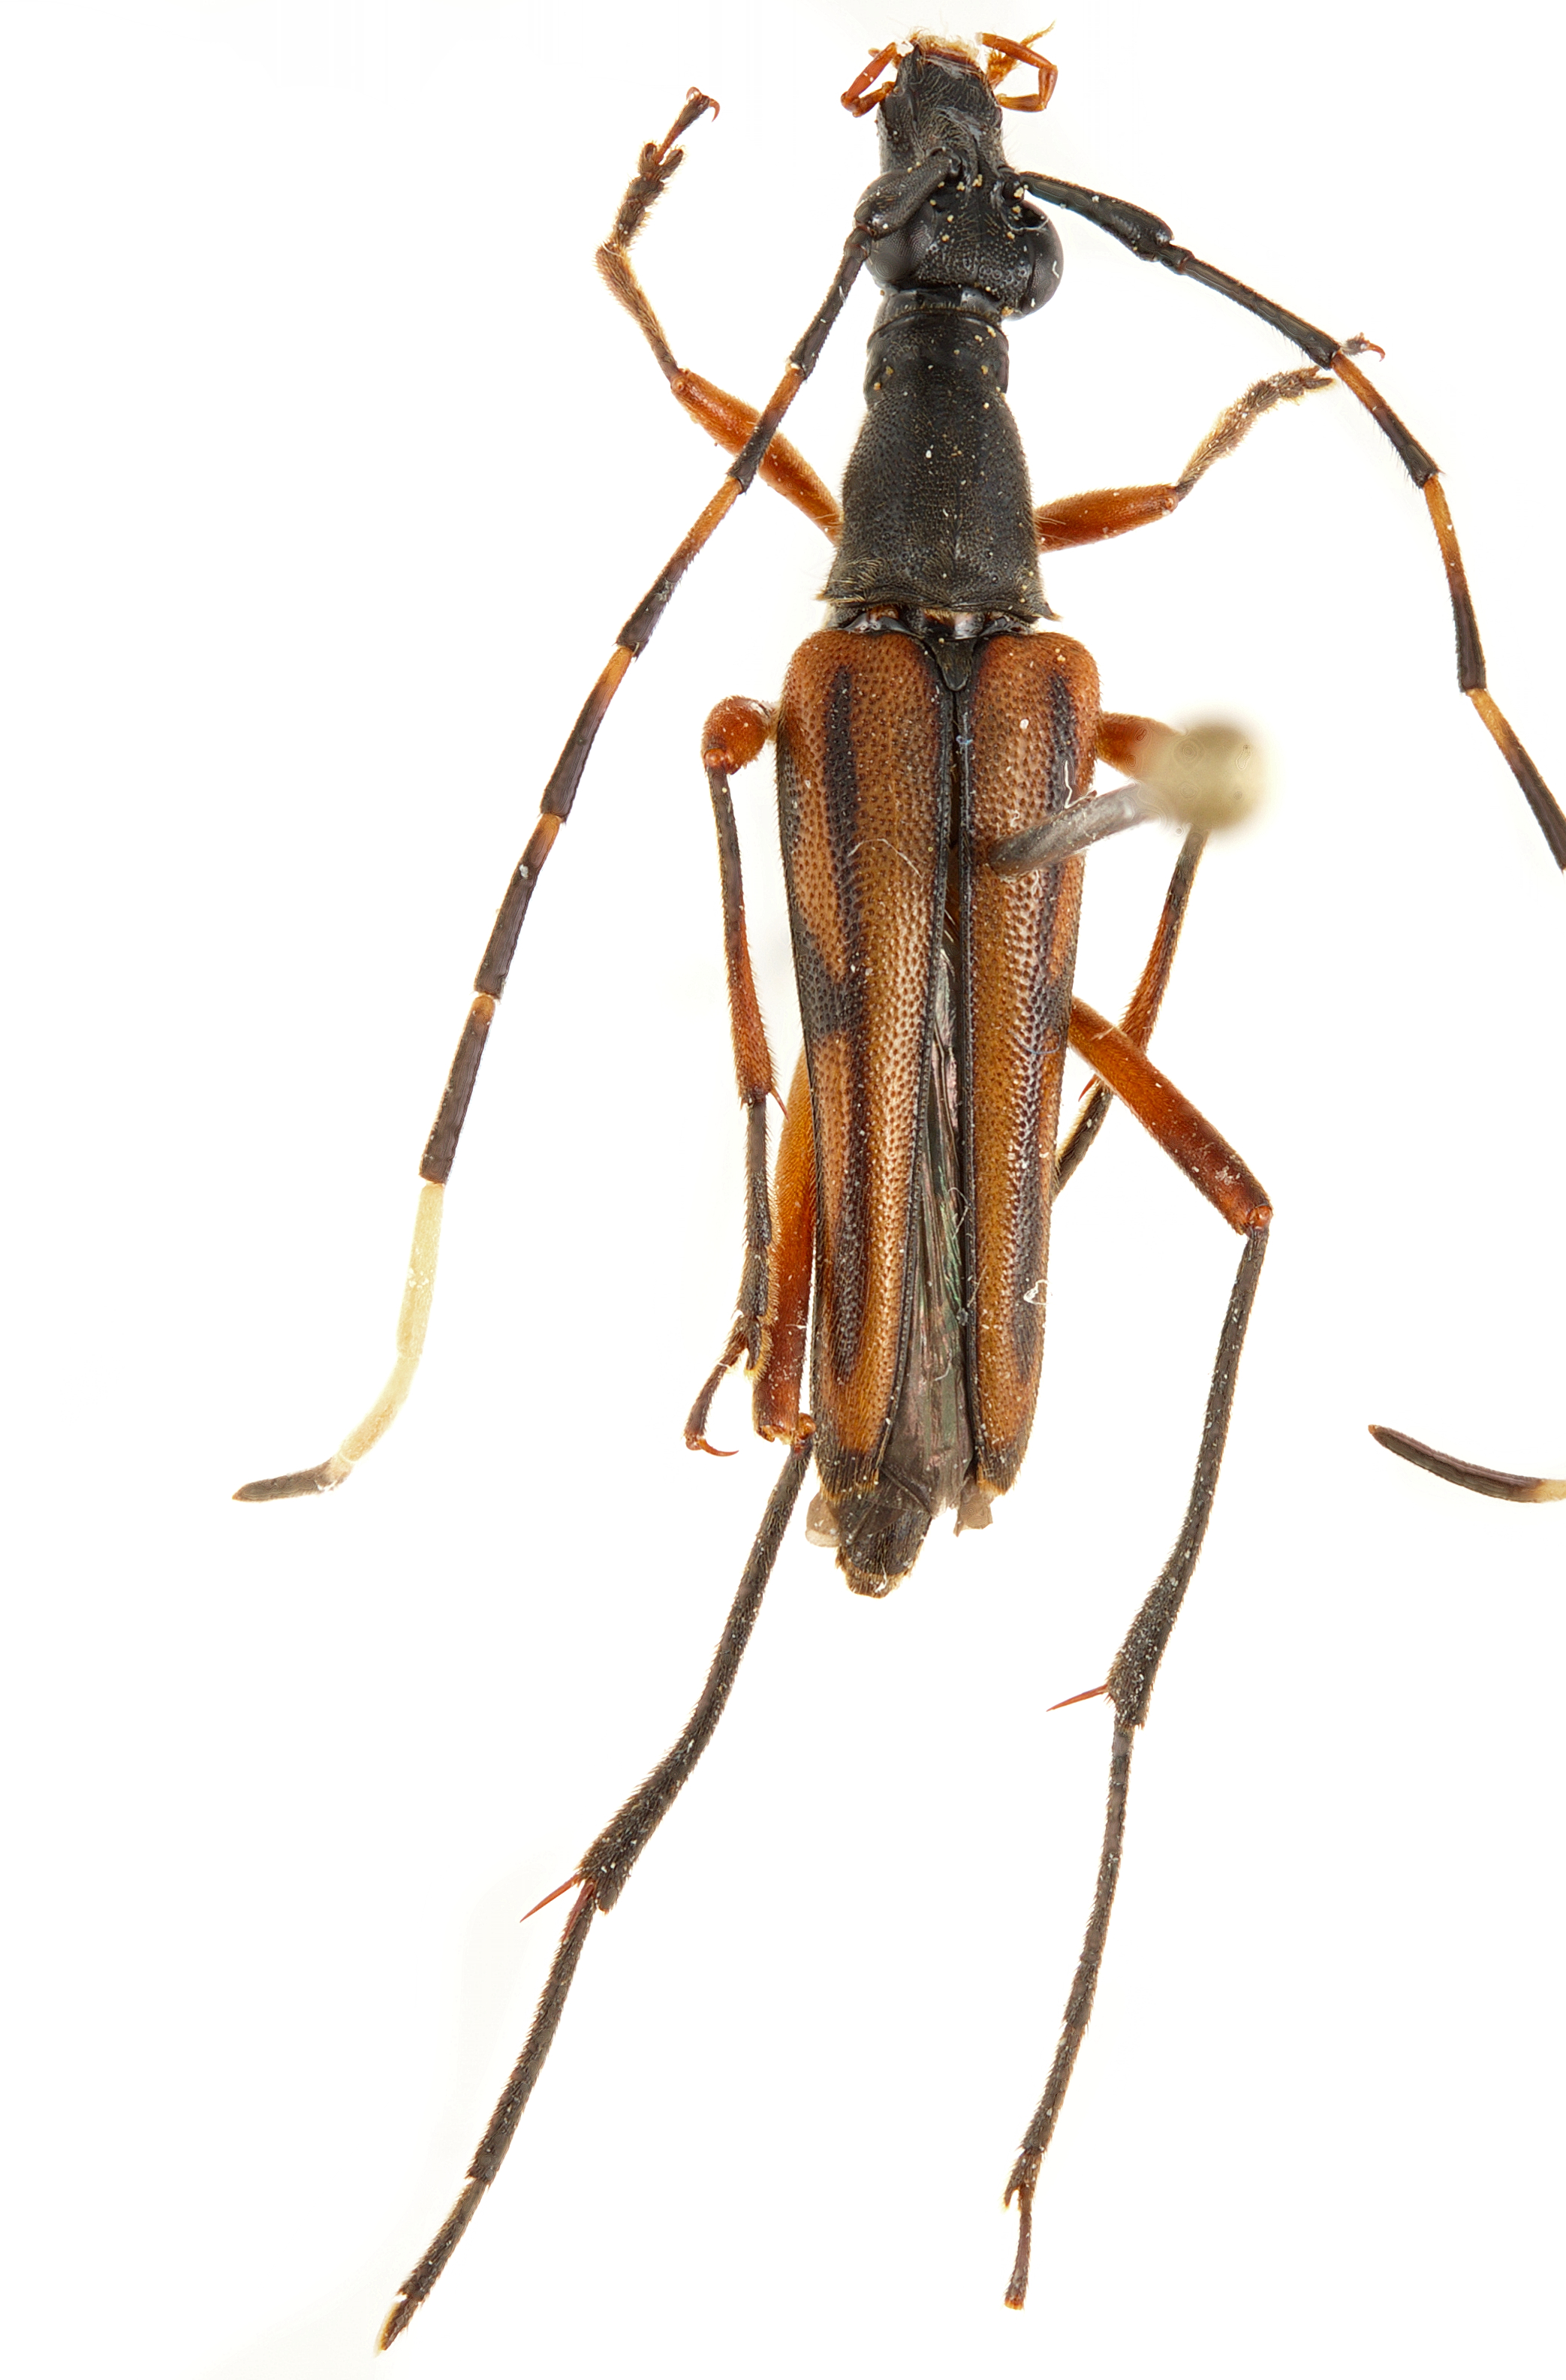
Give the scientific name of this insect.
Gnathostrangalia rufovittata
